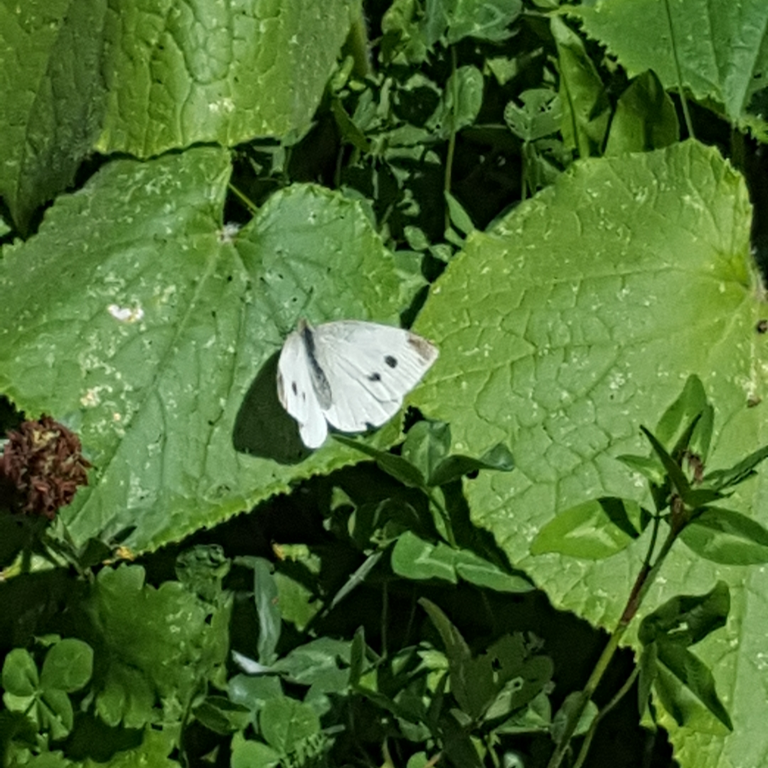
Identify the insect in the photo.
Pieris rapae
